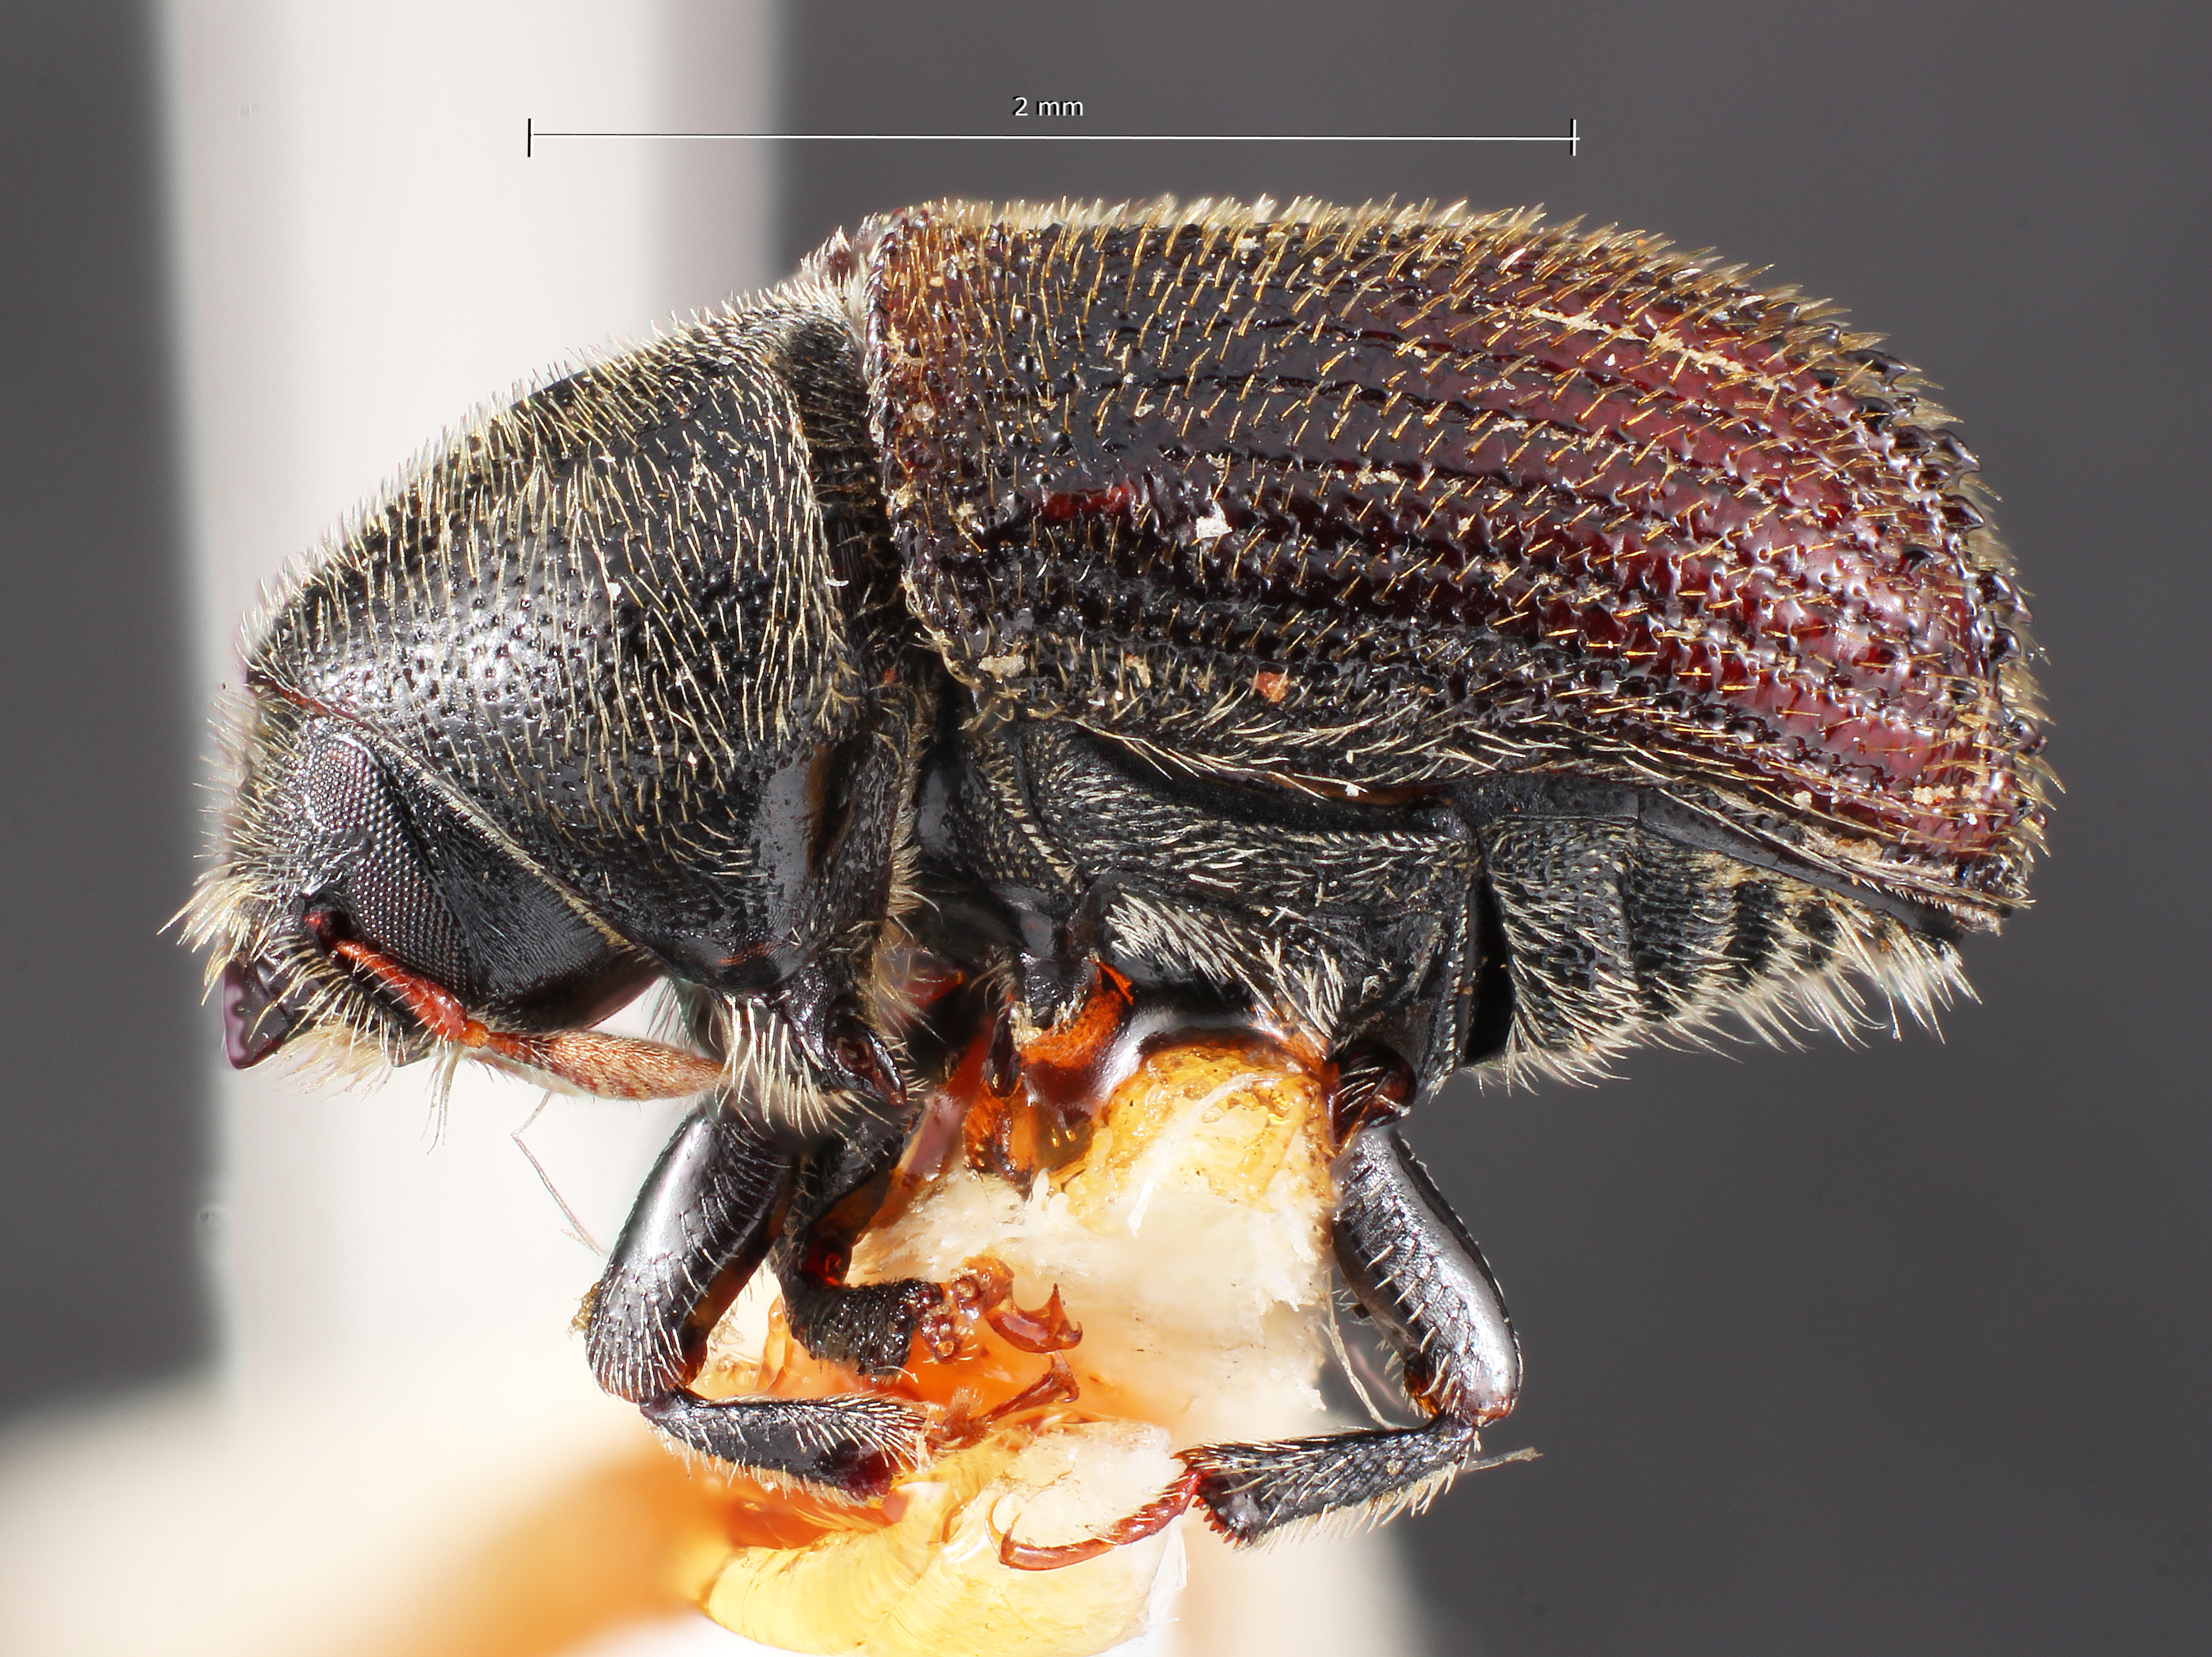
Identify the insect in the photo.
Phloeosinus neomexicanus
